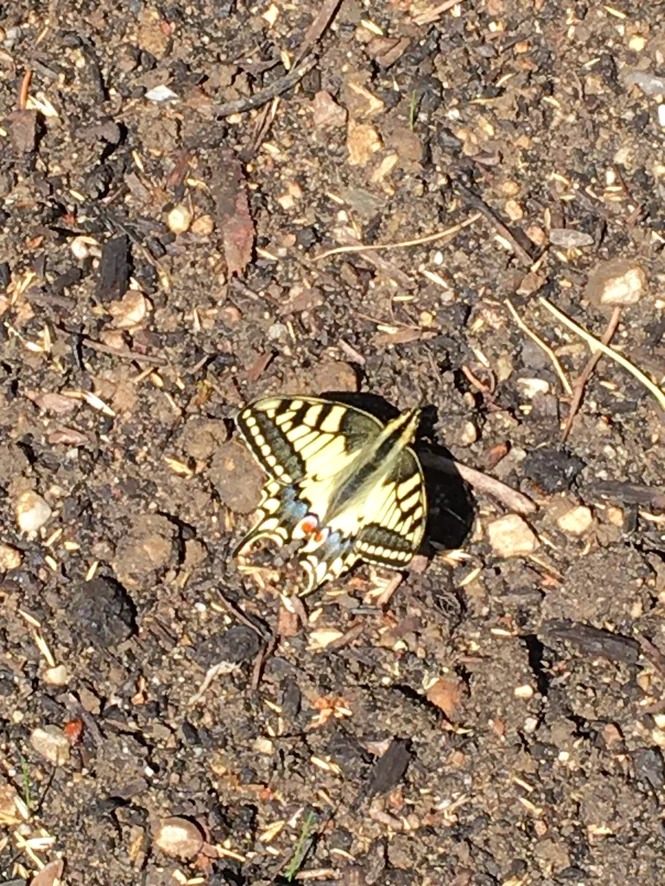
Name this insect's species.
Papilio machaon
